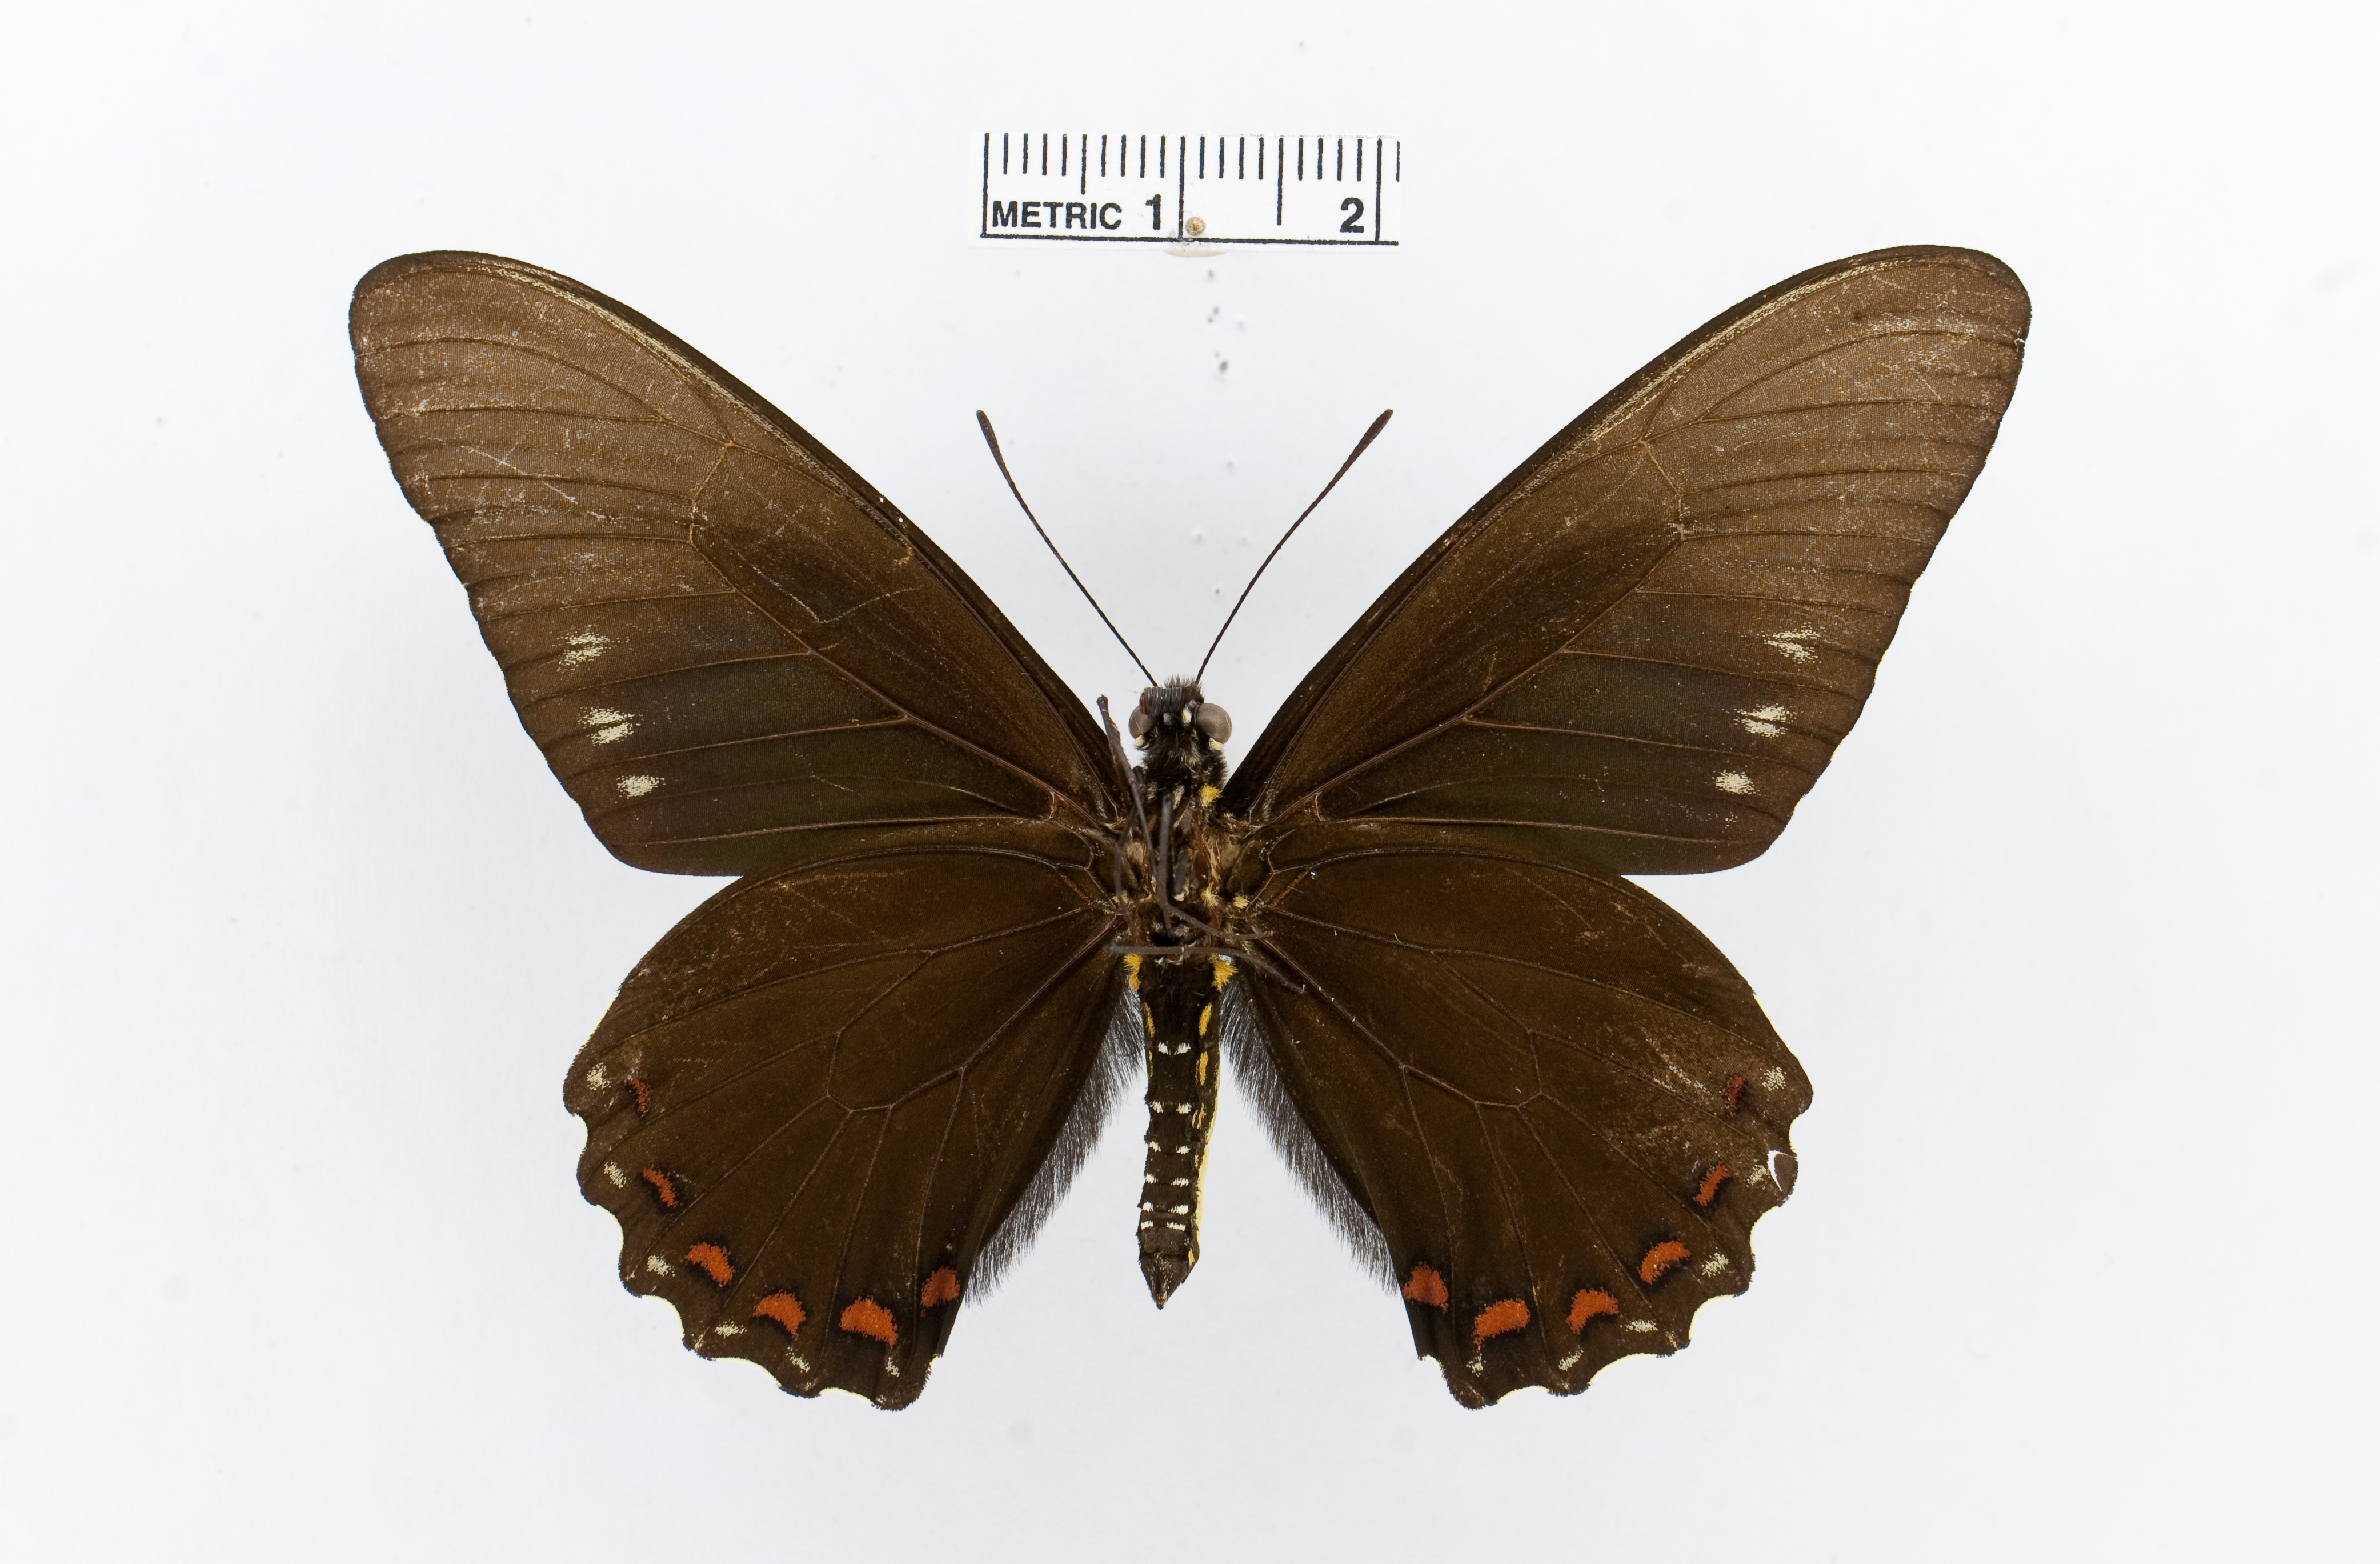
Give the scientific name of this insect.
Battus chalceus
